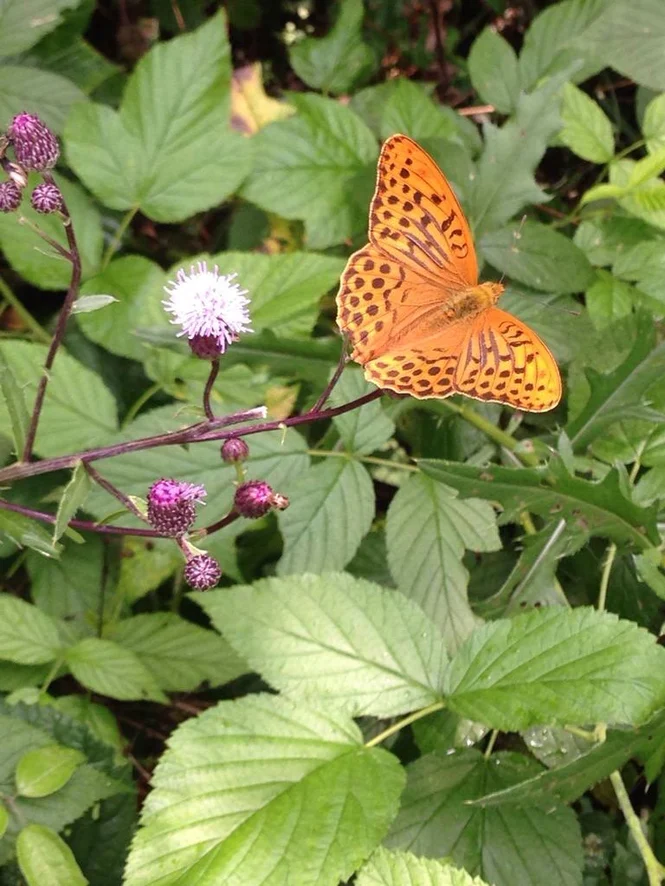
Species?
Argynnis paphia
